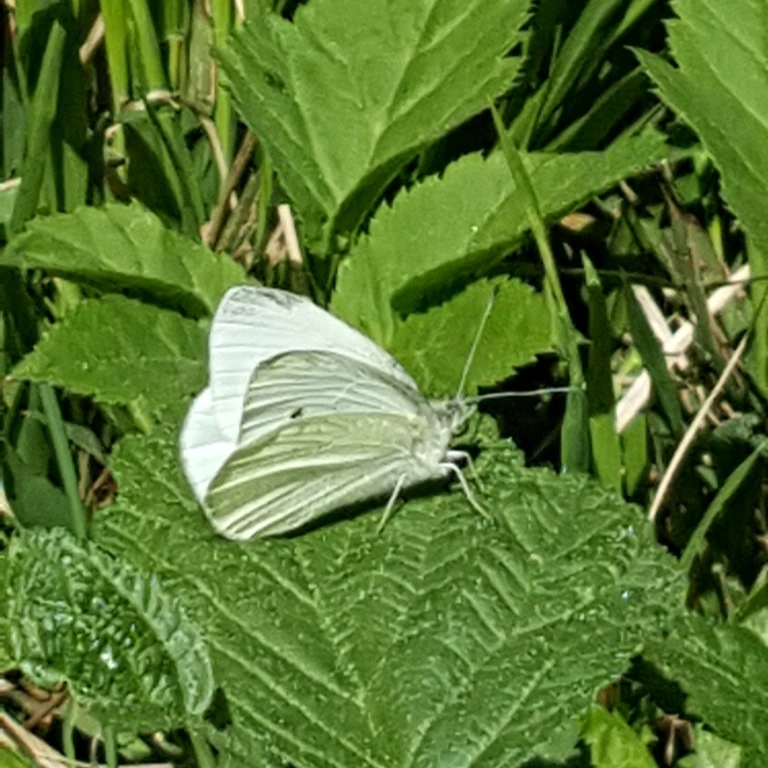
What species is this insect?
Pieris rapae
